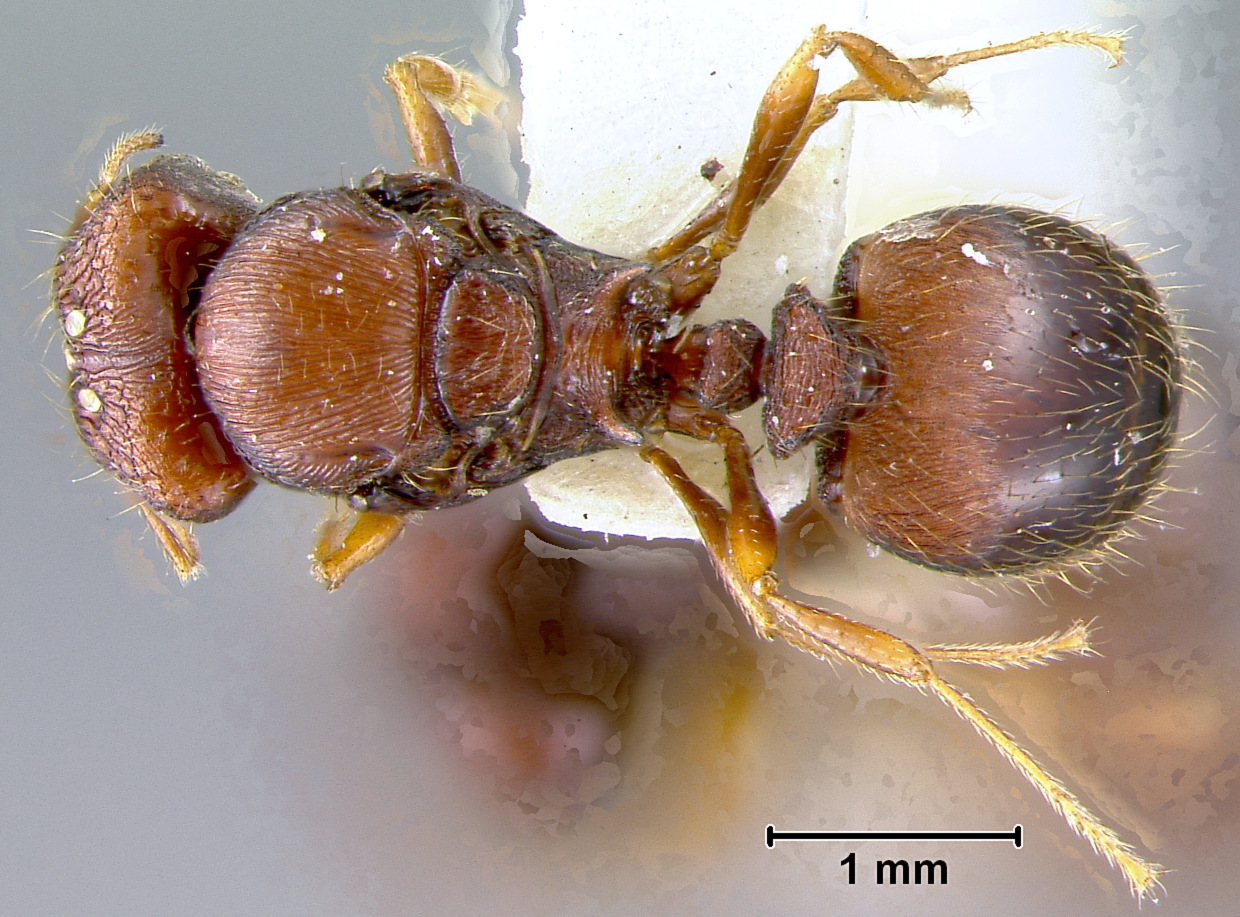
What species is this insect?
Pheidole caldwelli
